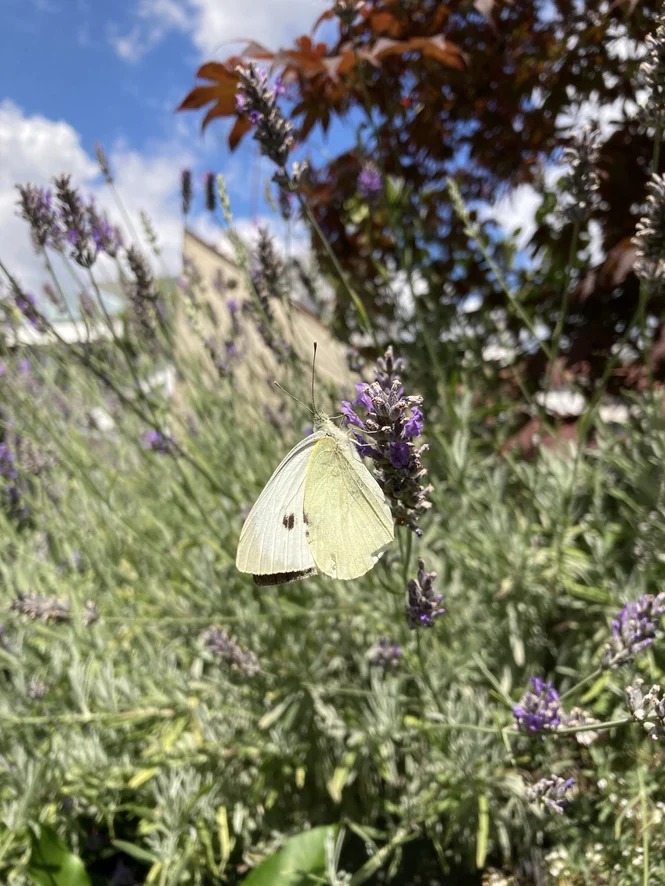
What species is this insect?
Pieris brassicae
